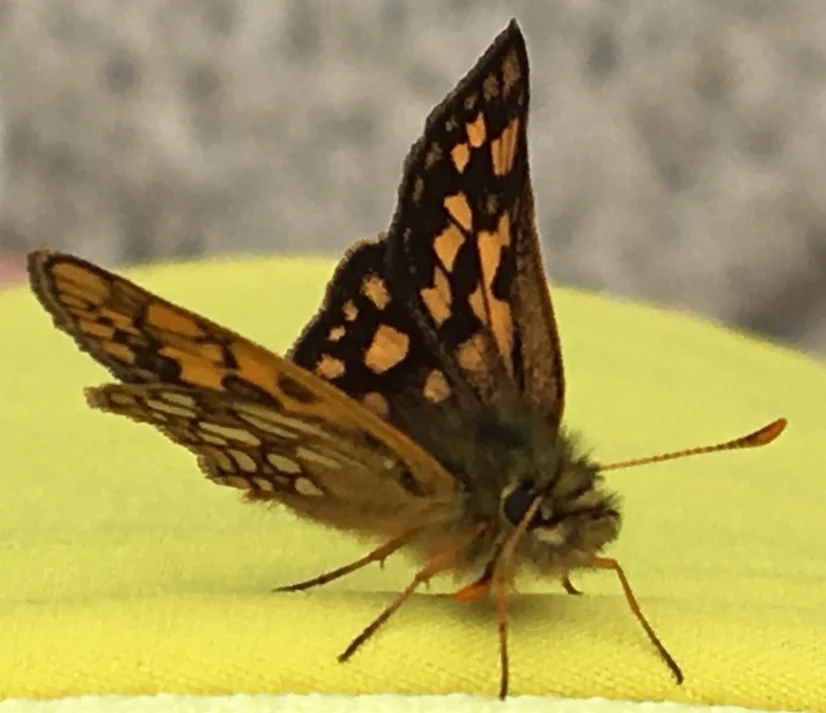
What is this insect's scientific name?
Carterocephalus palaemon
